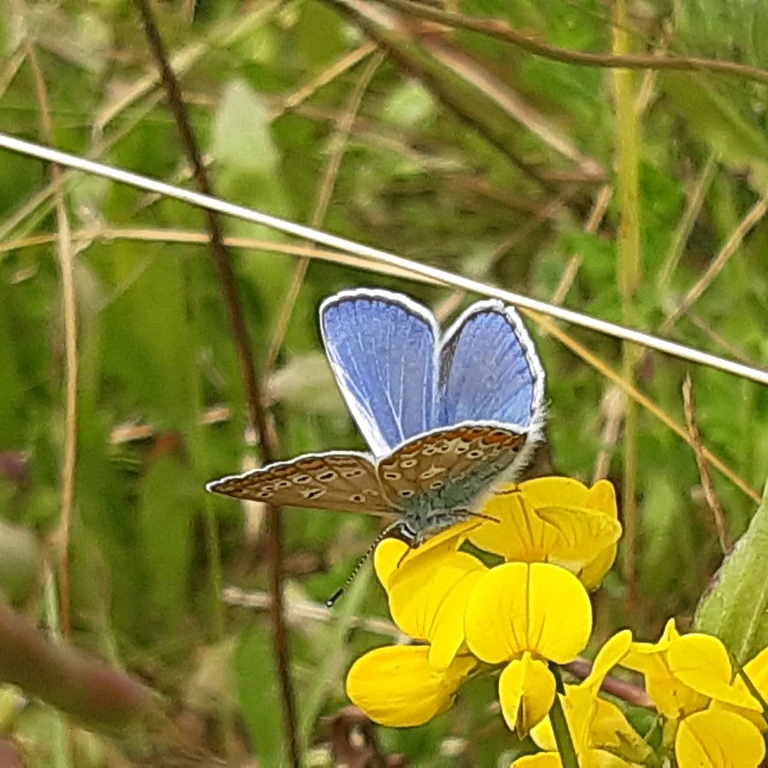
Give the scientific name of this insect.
Polyommatus icarus
